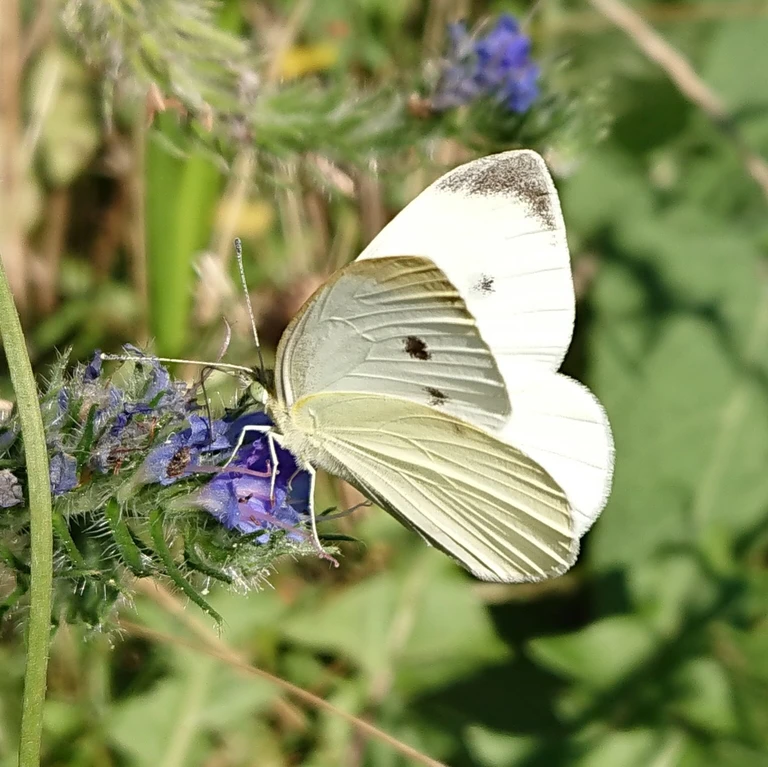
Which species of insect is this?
Pieris rapae
